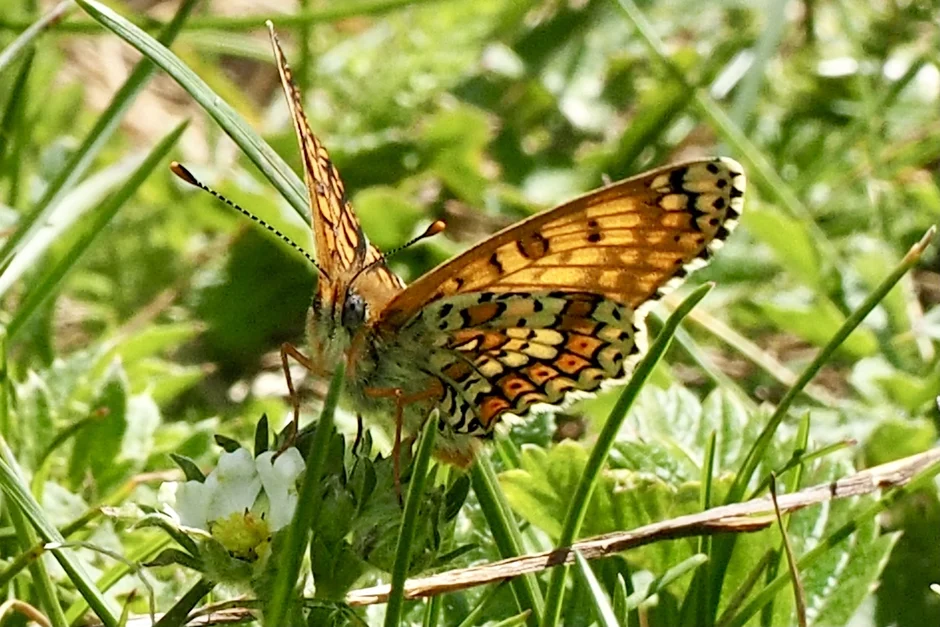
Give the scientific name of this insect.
Melitaea cinxia
